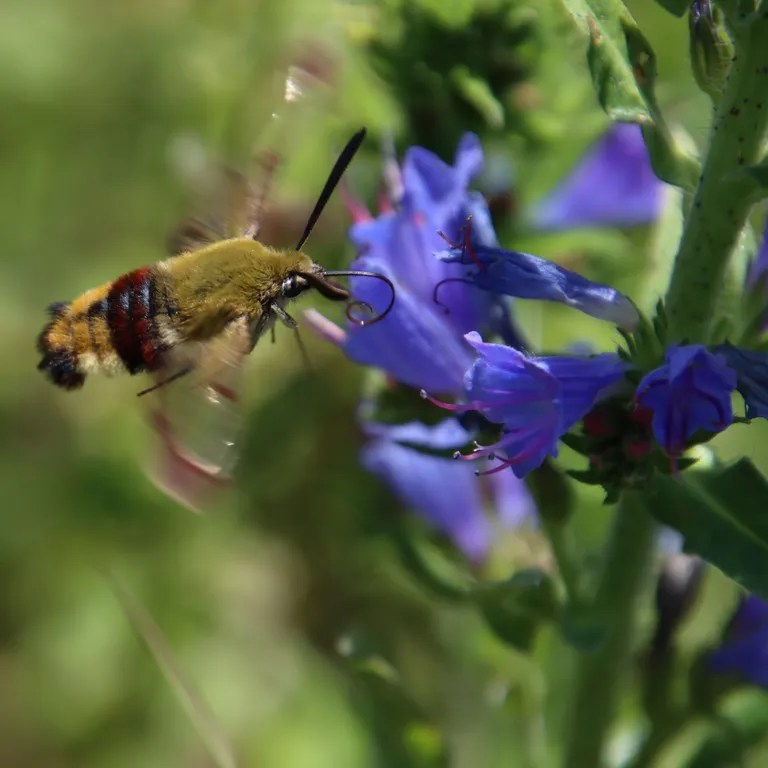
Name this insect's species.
Hemaris fuciformis
